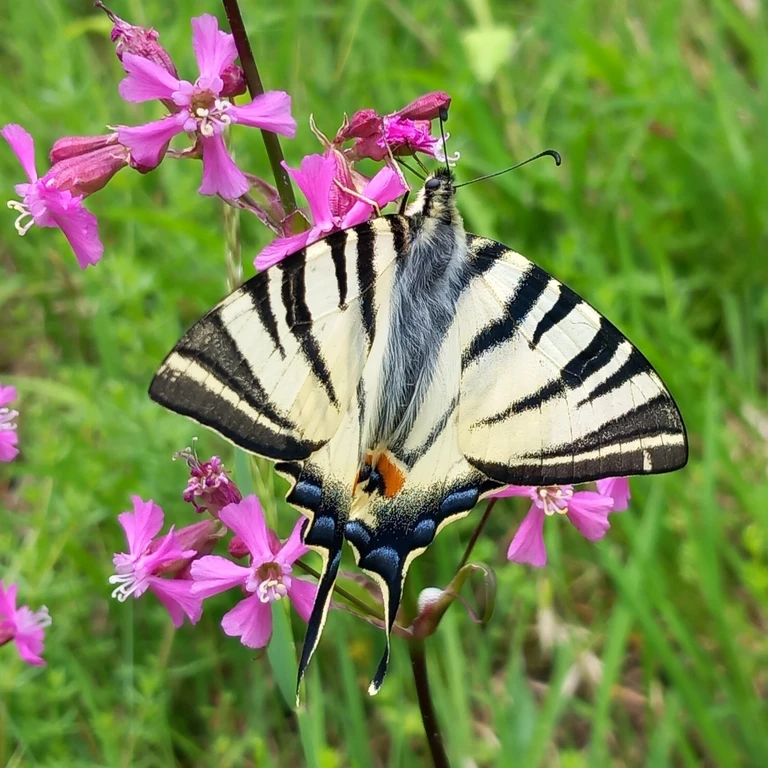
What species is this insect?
Iphiclides podalirius
